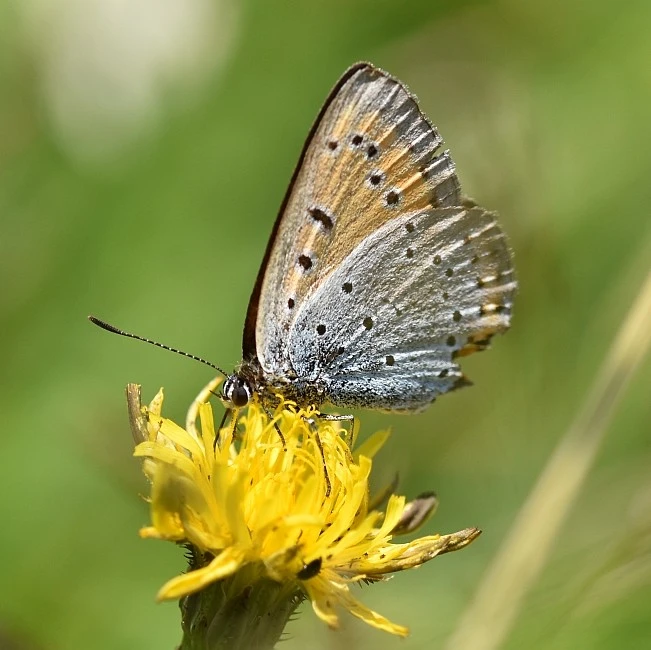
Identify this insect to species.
Lycaena dispar
